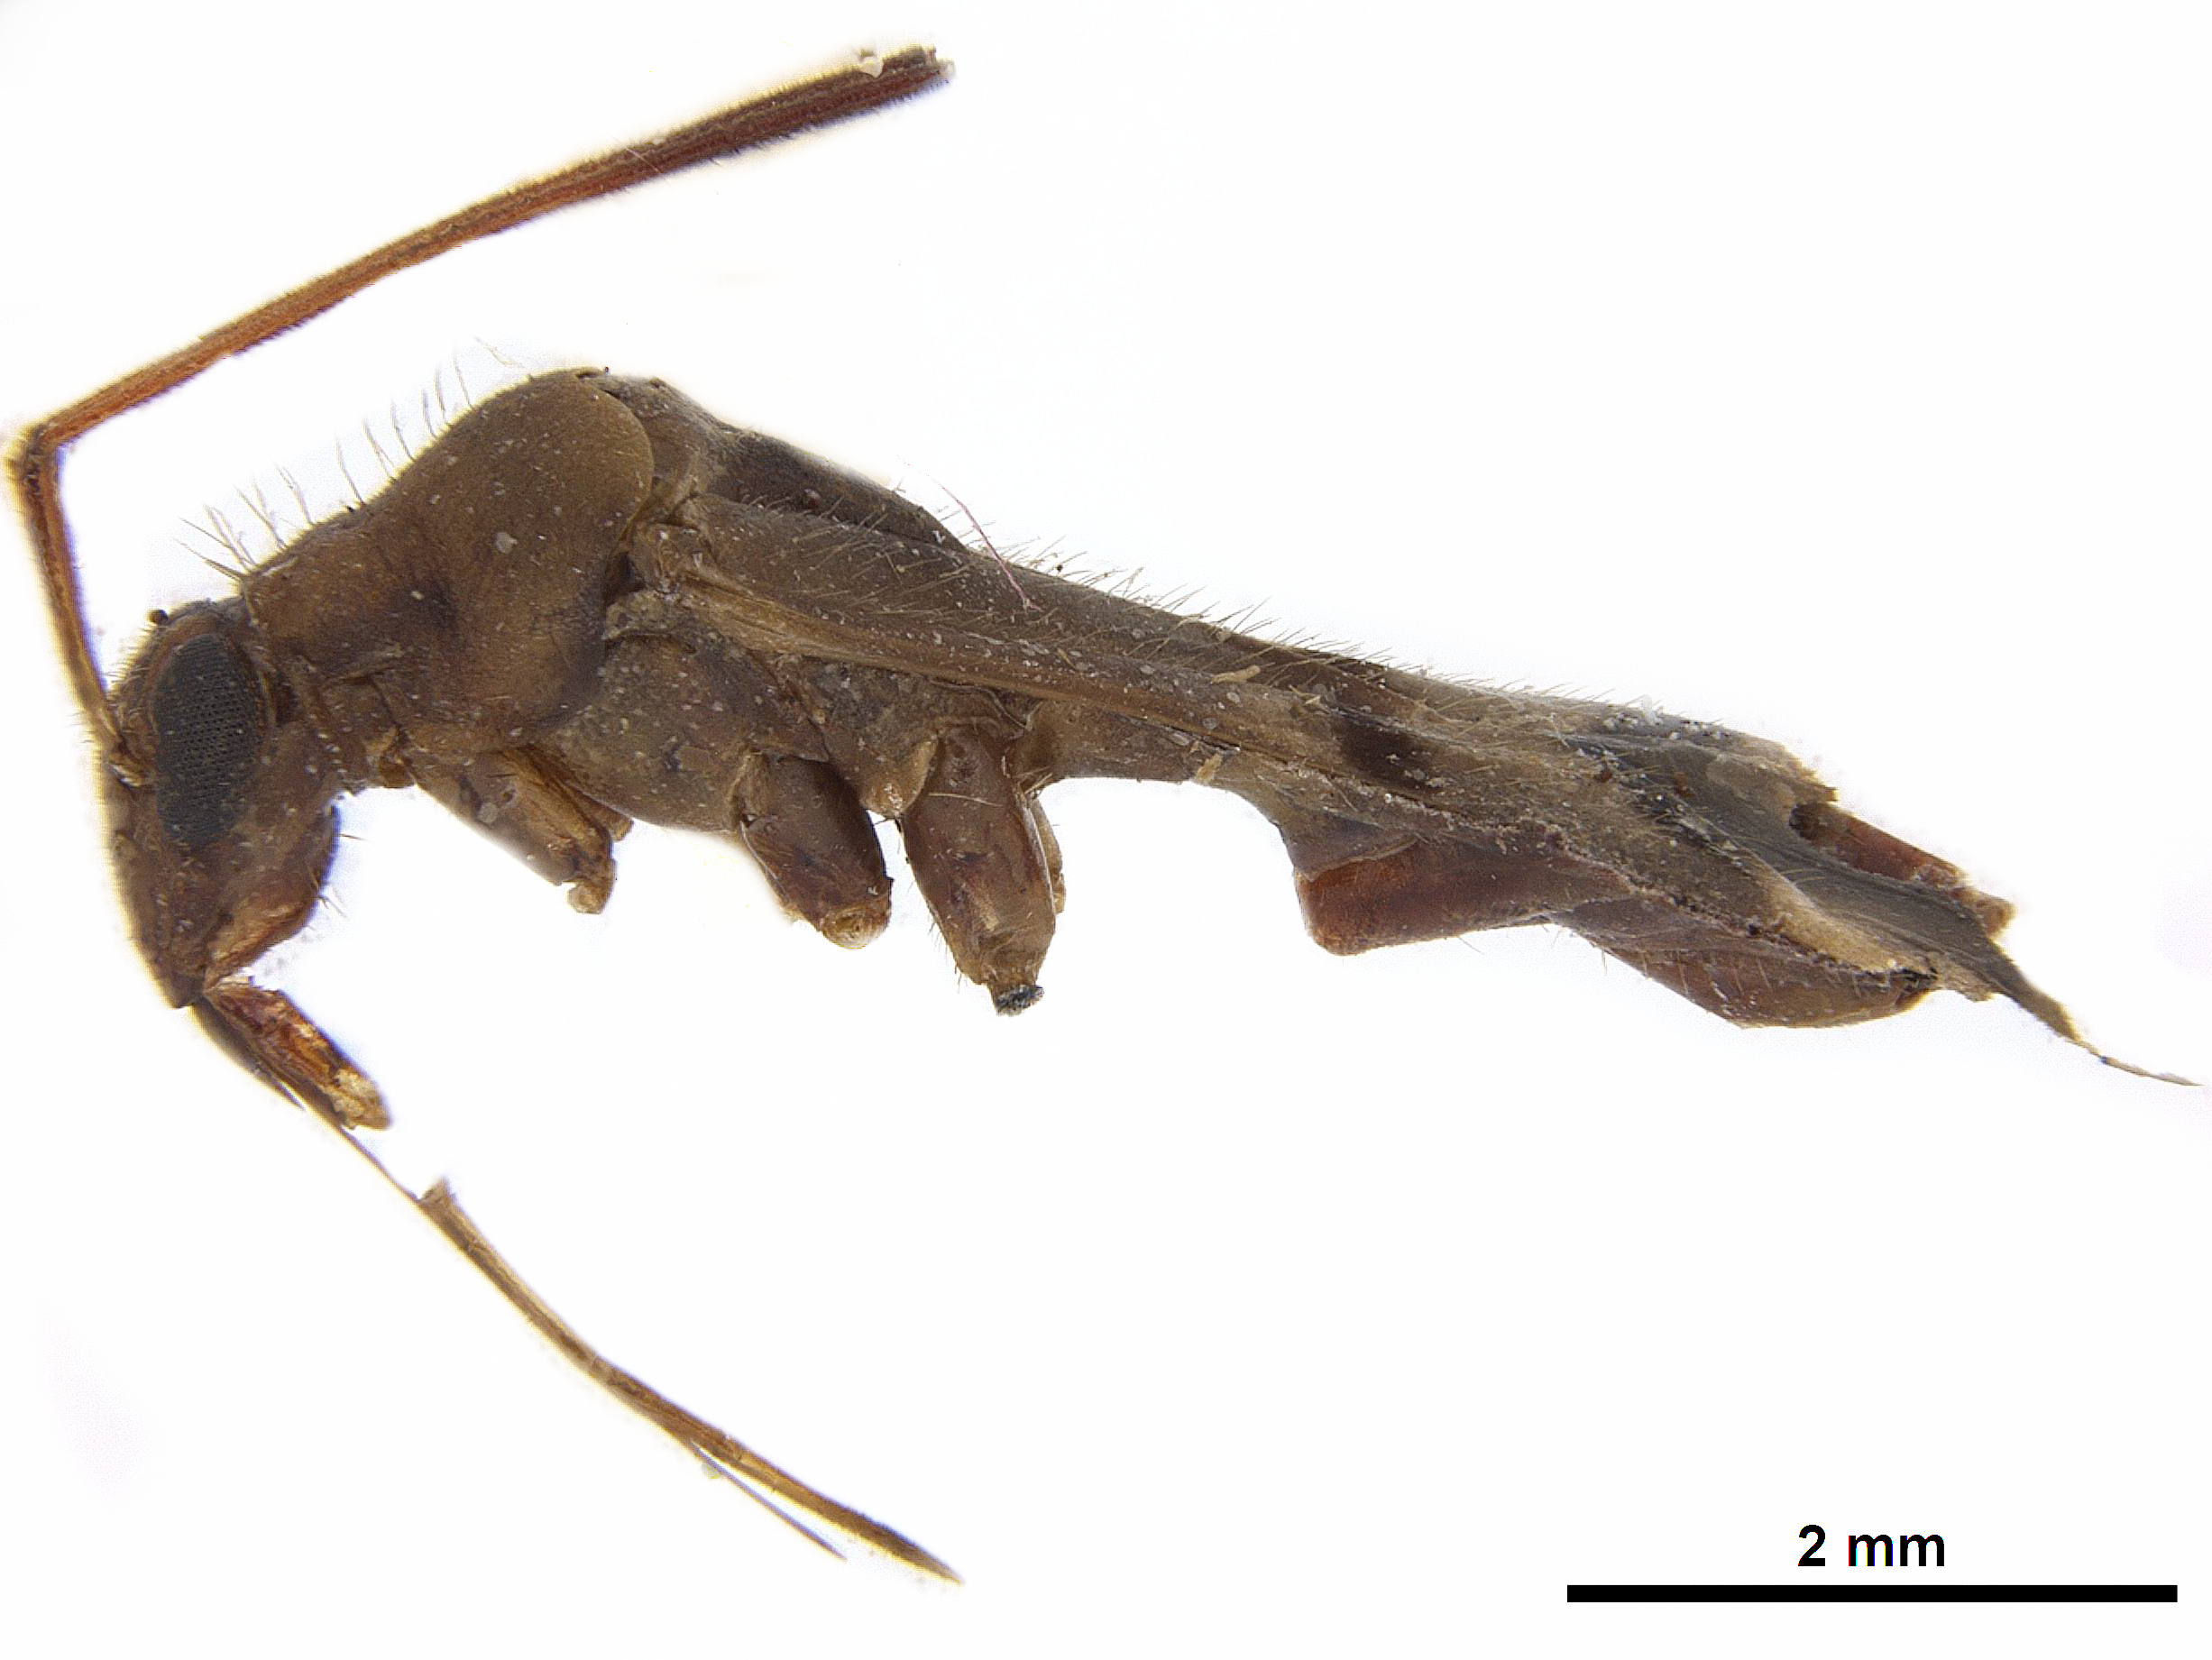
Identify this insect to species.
Xenetus lanuginosus
